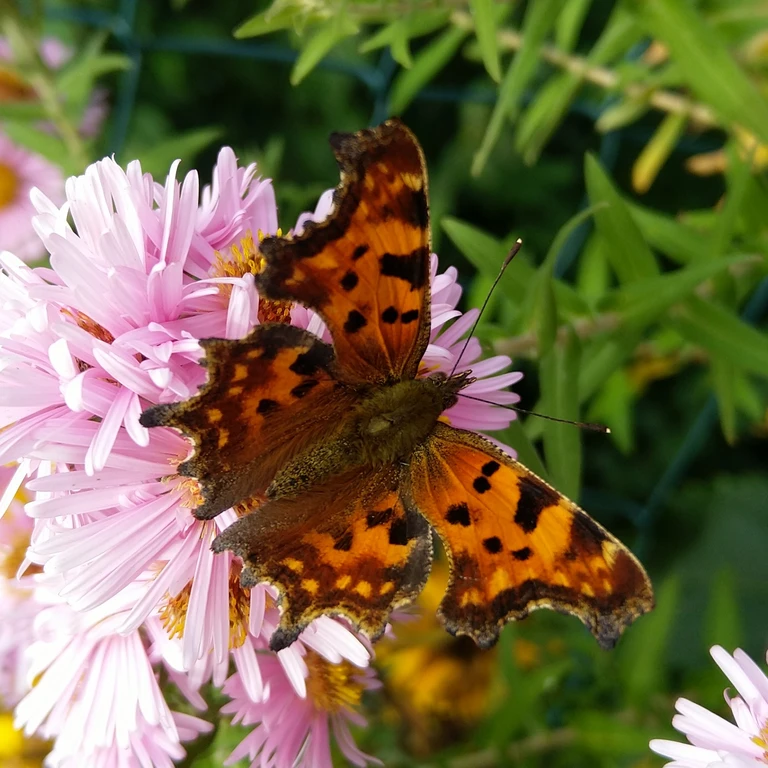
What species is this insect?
Polygonia c-album
